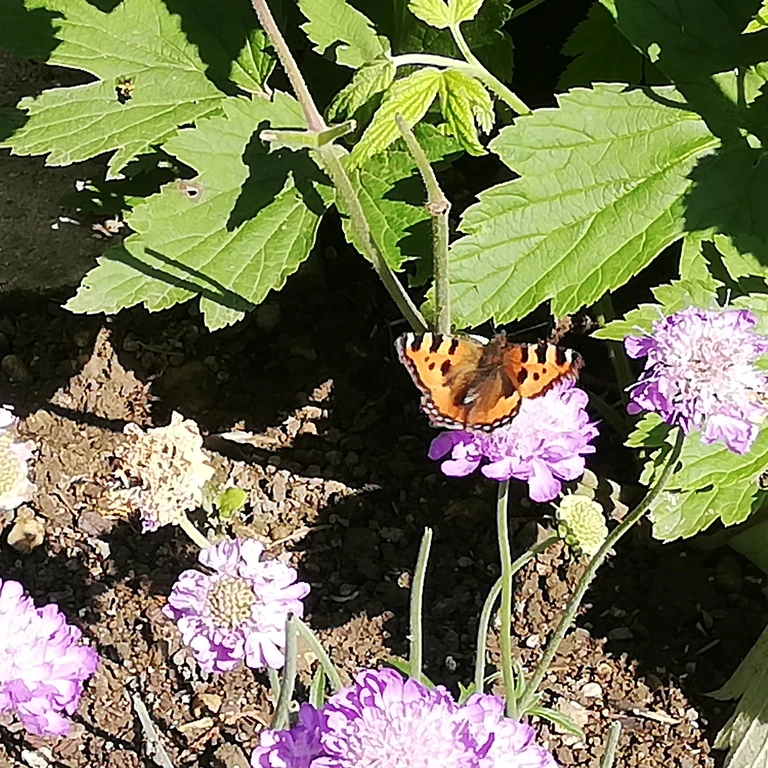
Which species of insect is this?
Aglais urticae
